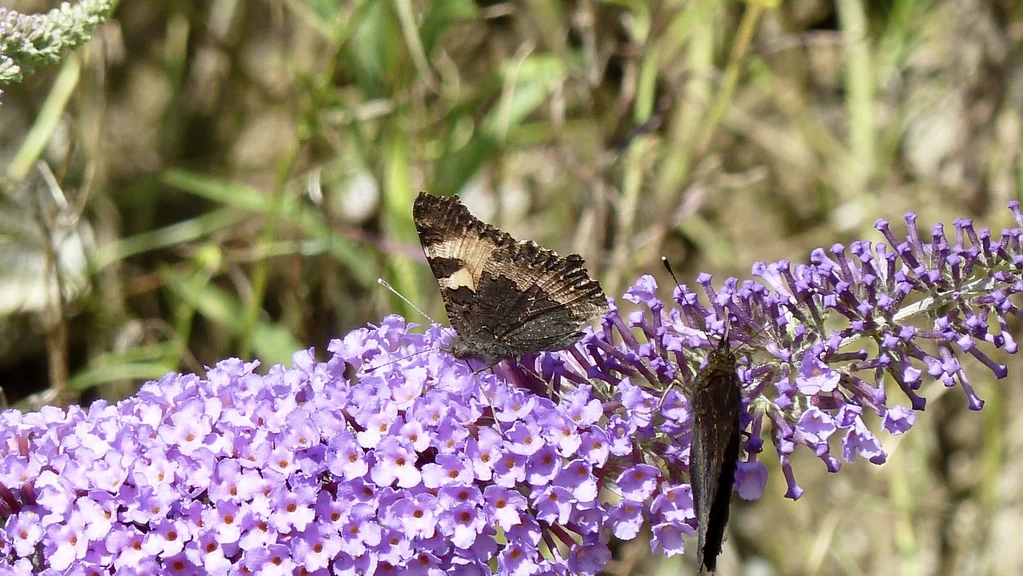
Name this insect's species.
Aglais urticae
